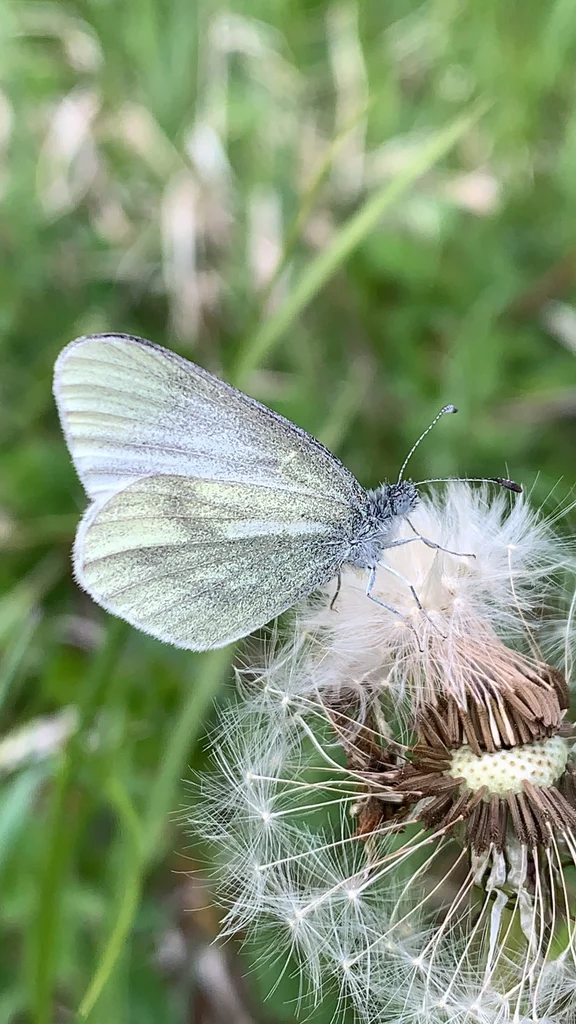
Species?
Leptidea sinapis/juvernica
